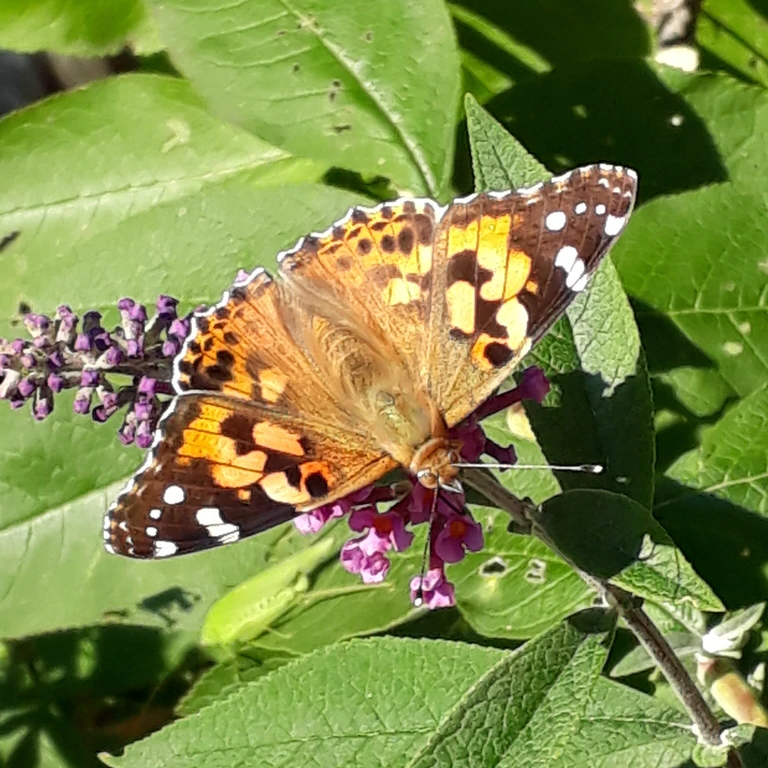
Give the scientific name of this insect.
Vanessa cardui
